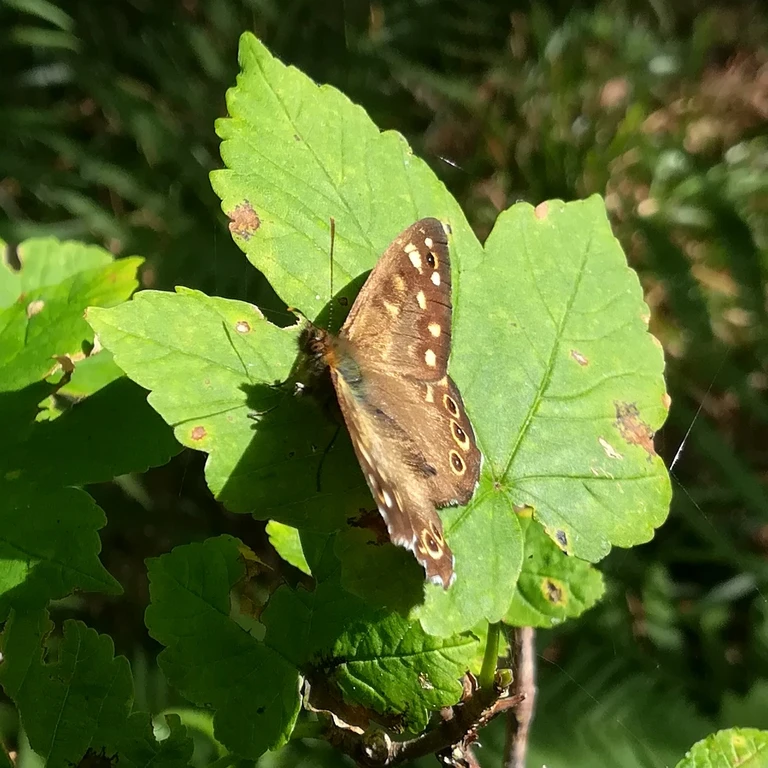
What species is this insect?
Pararge aegeria
